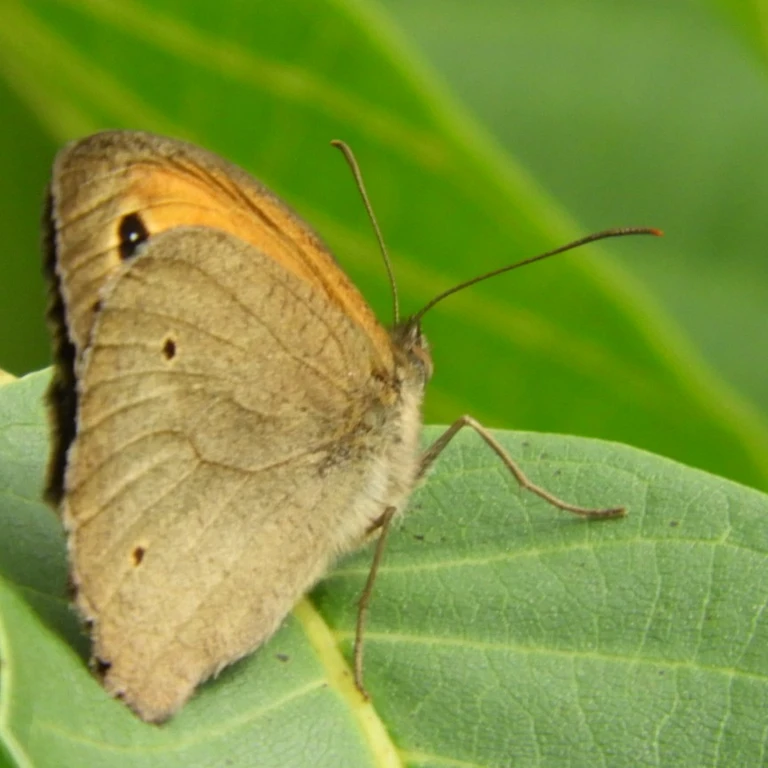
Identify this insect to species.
Maniola jurtina
